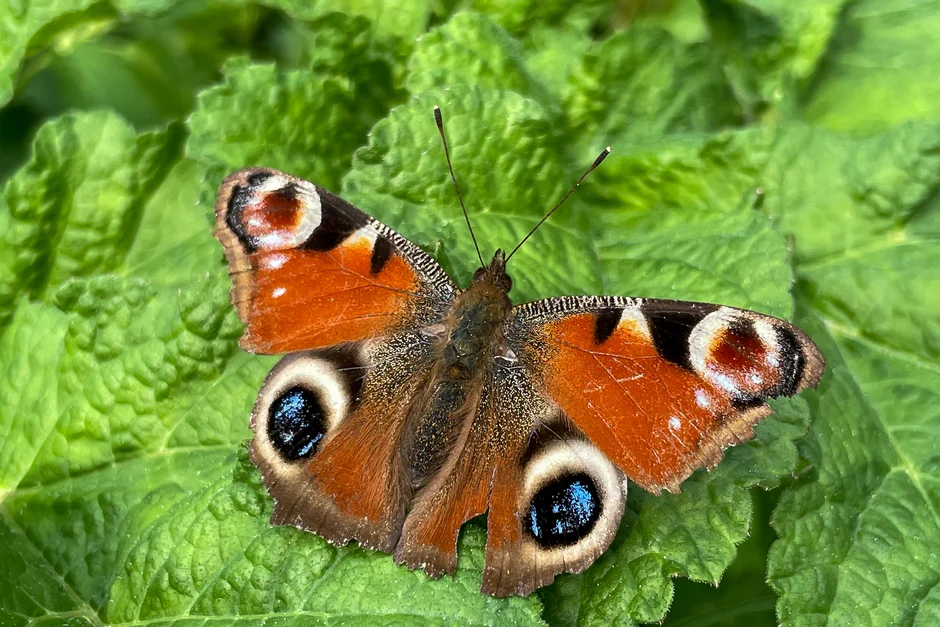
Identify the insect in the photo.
Aglais io
